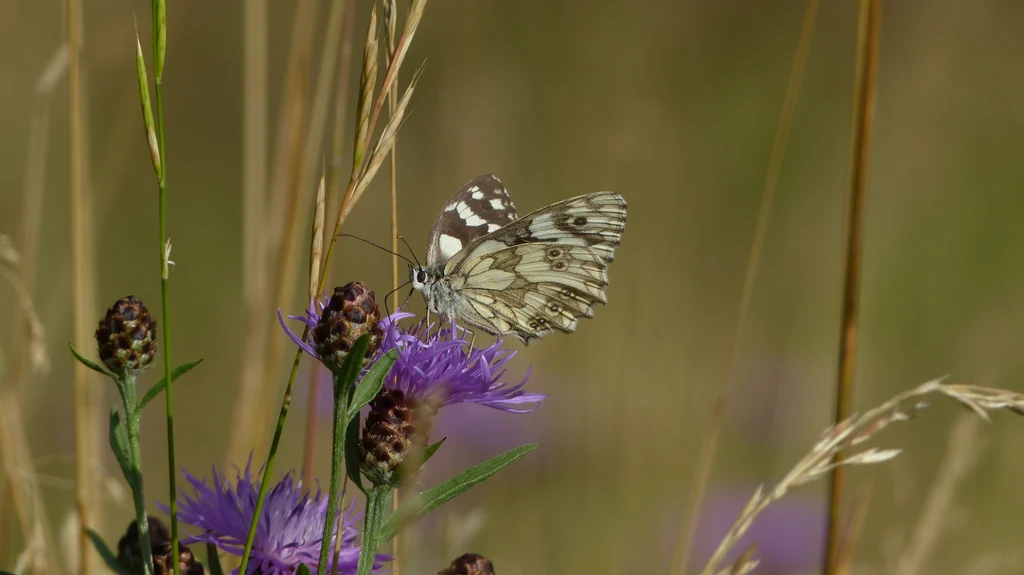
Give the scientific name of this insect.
Melanargia galathea
